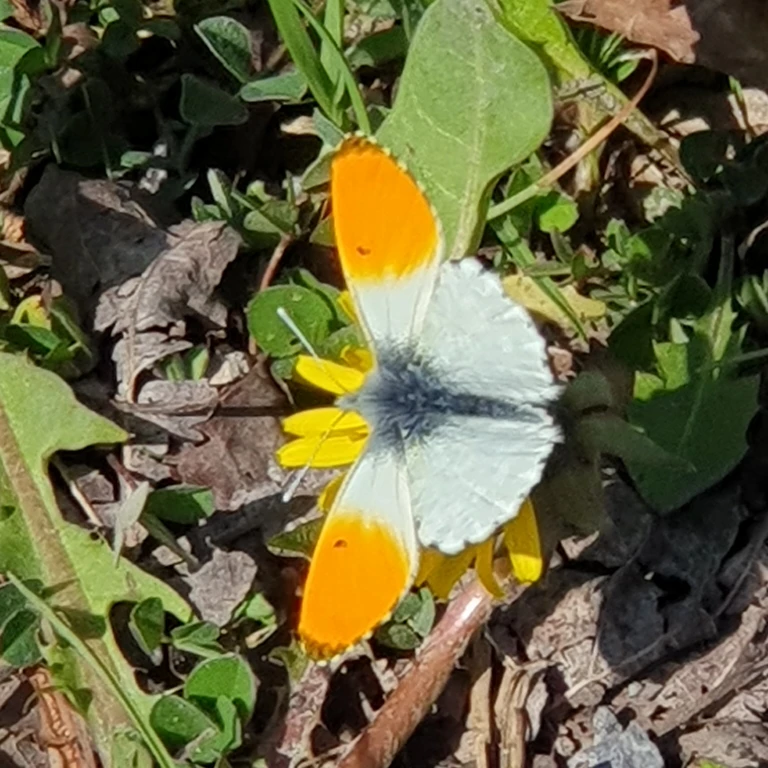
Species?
Anthocharis cardamines
